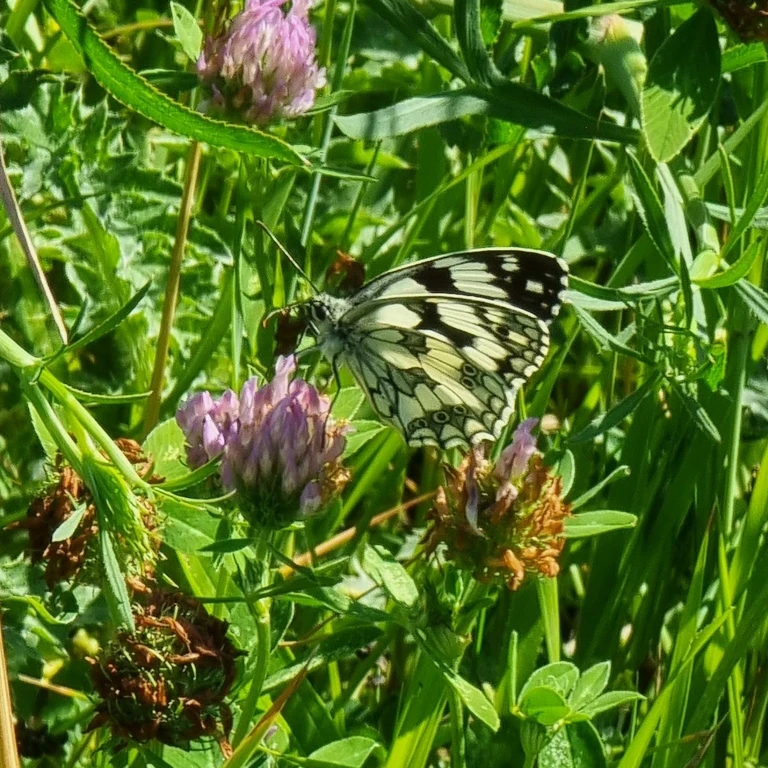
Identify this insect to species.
Melanargia galathea
